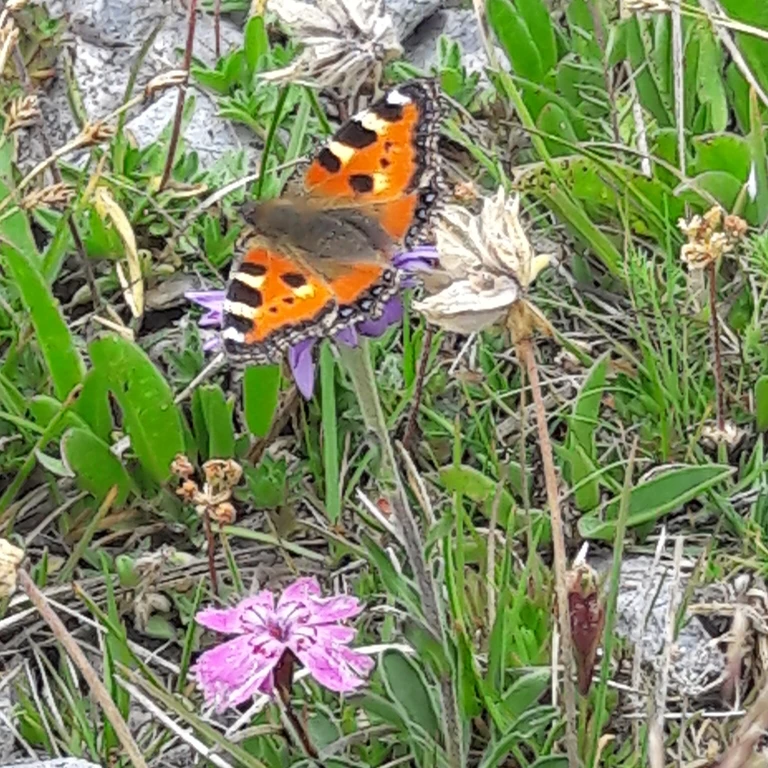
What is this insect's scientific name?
Aglais urticae
